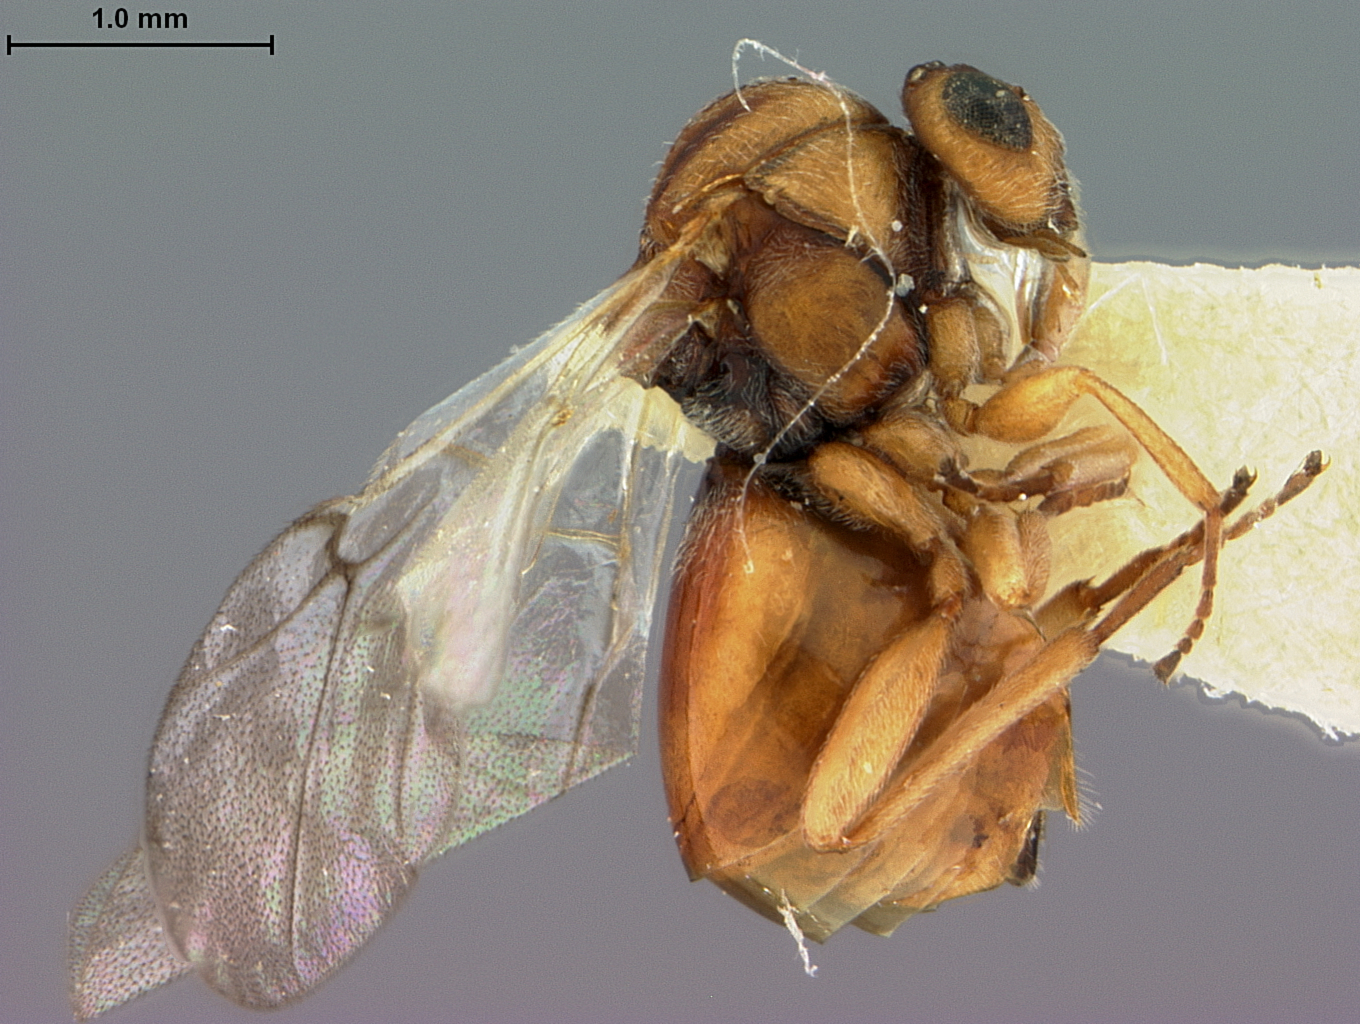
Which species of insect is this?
Callirhytis cedrosensis
